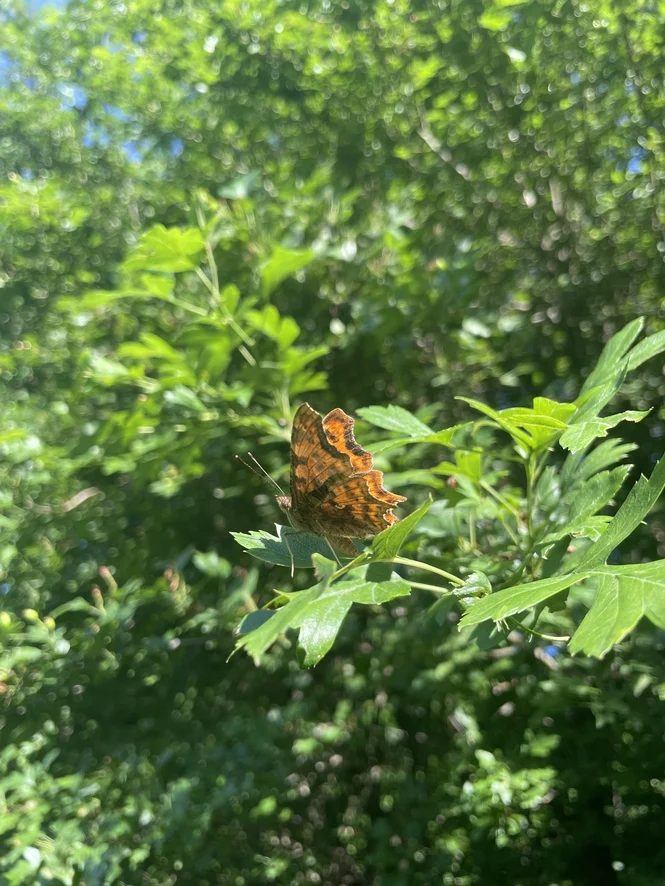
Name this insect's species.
Polygonia c-album
